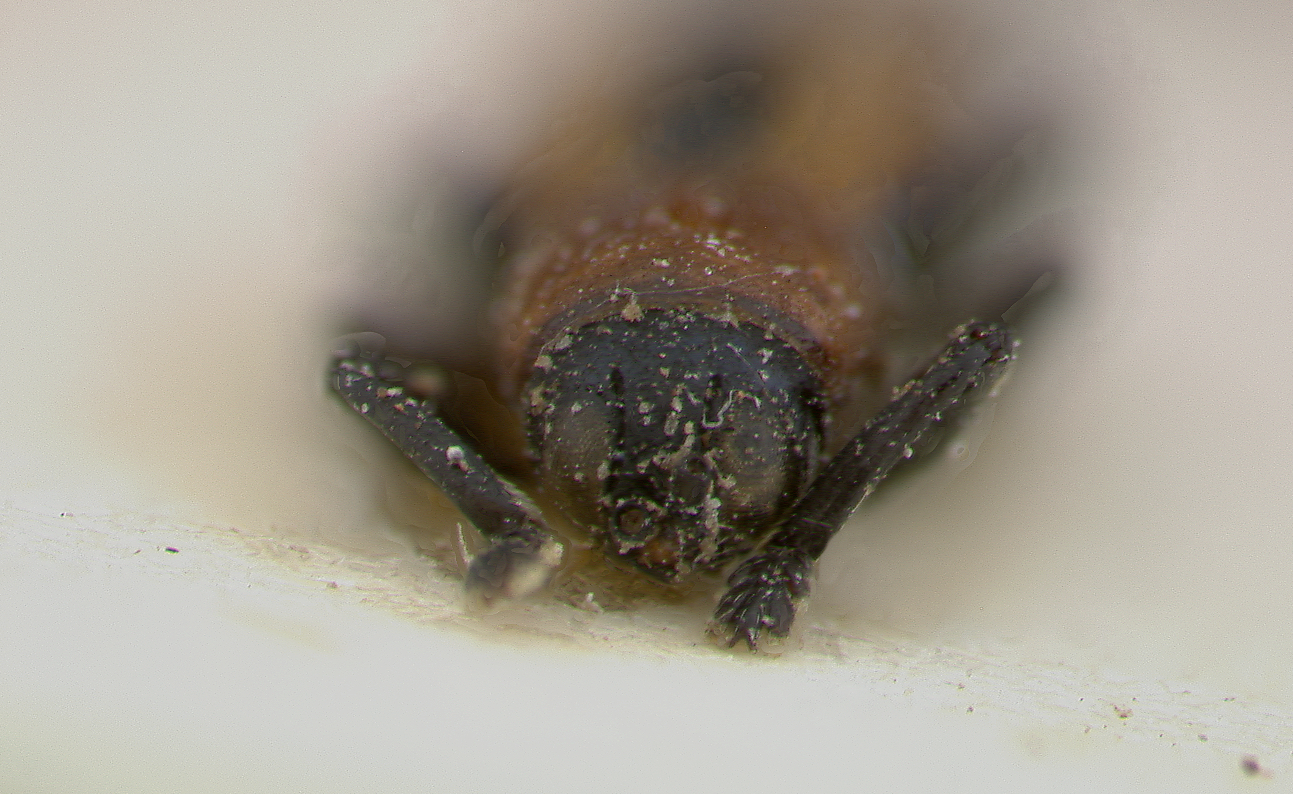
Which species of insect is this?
Anisostena confusa
